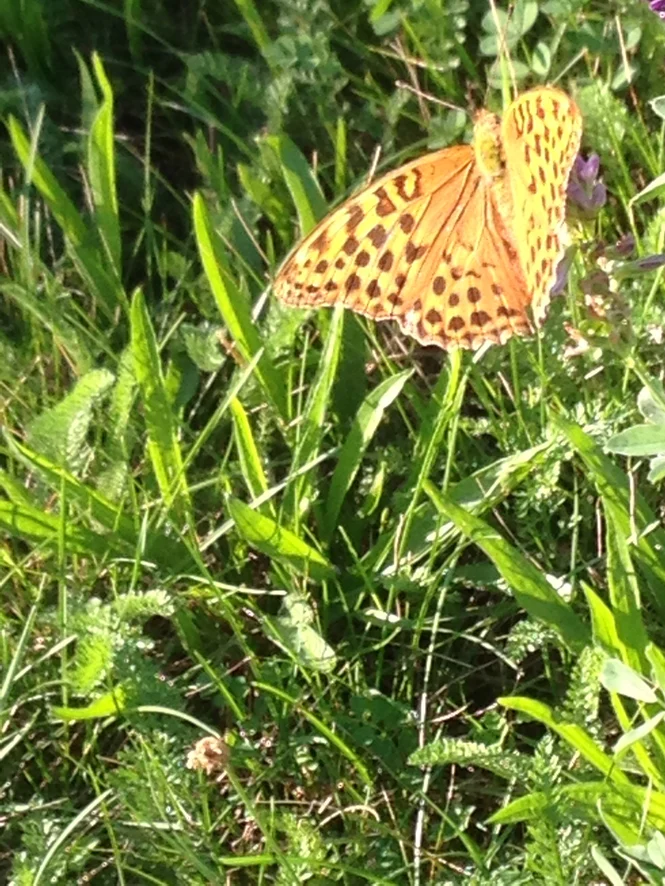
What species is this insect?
Argynnis paphia
